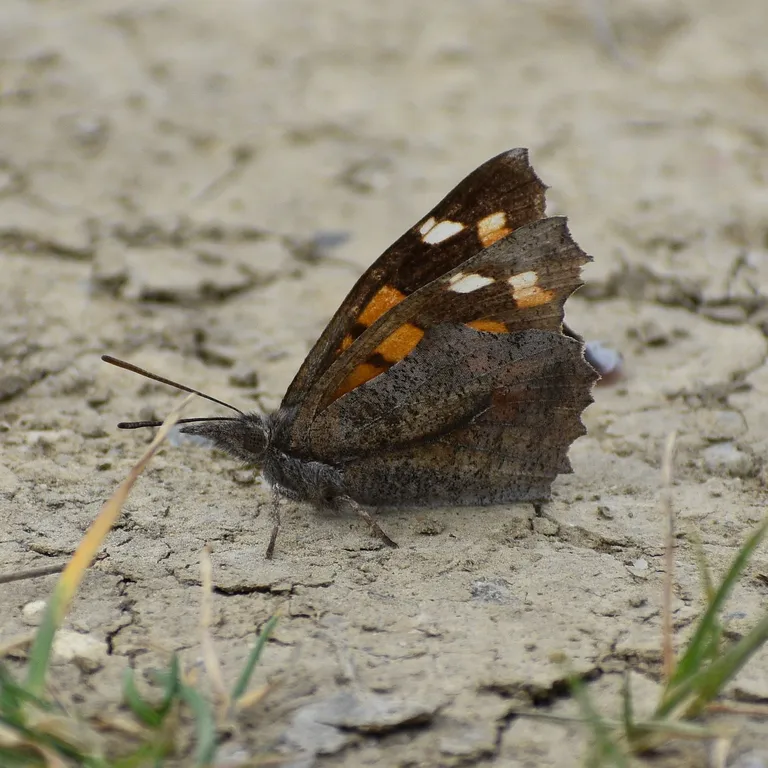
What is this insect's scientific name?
Libythea celtis
